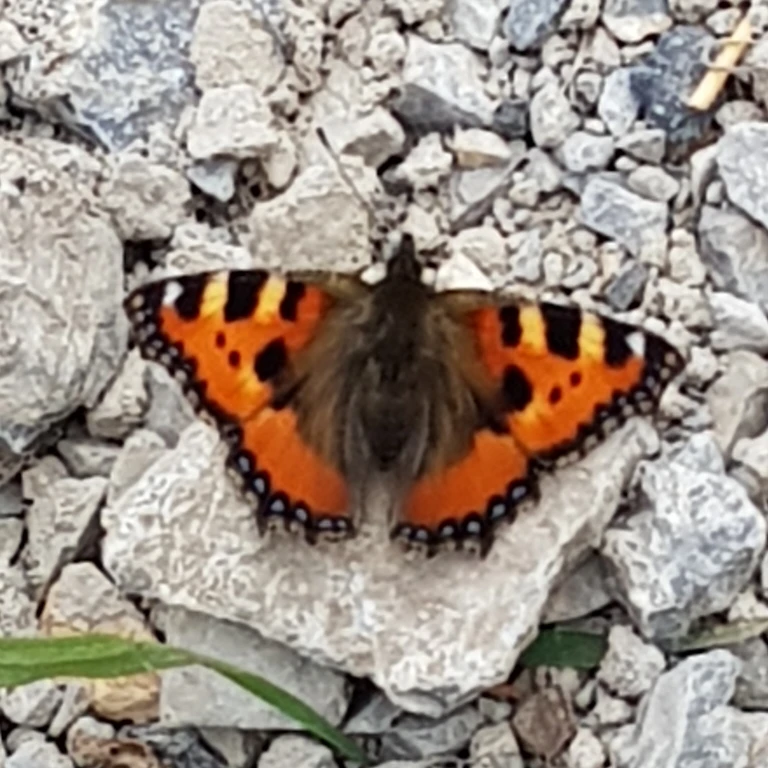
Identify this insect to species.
Aglais urticae
